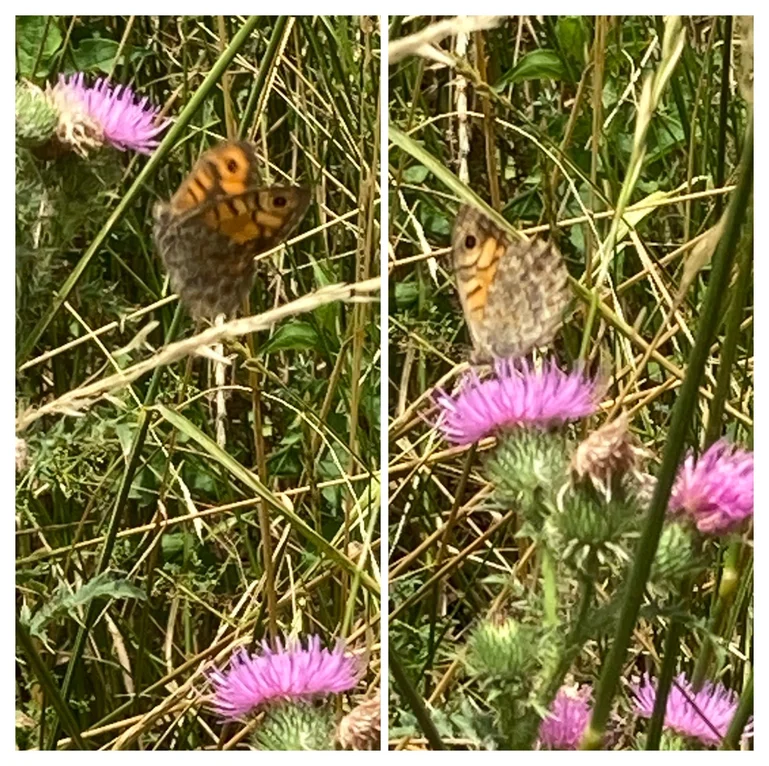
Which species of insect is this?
Lasiommata megera (also Pararge megera)
